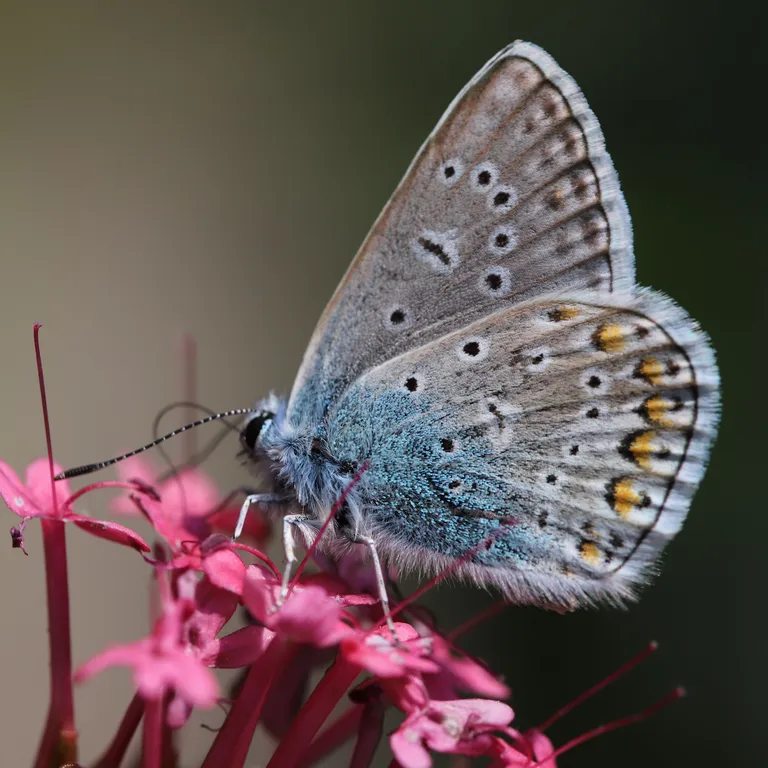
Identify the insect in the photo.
Polyommatus icarus
